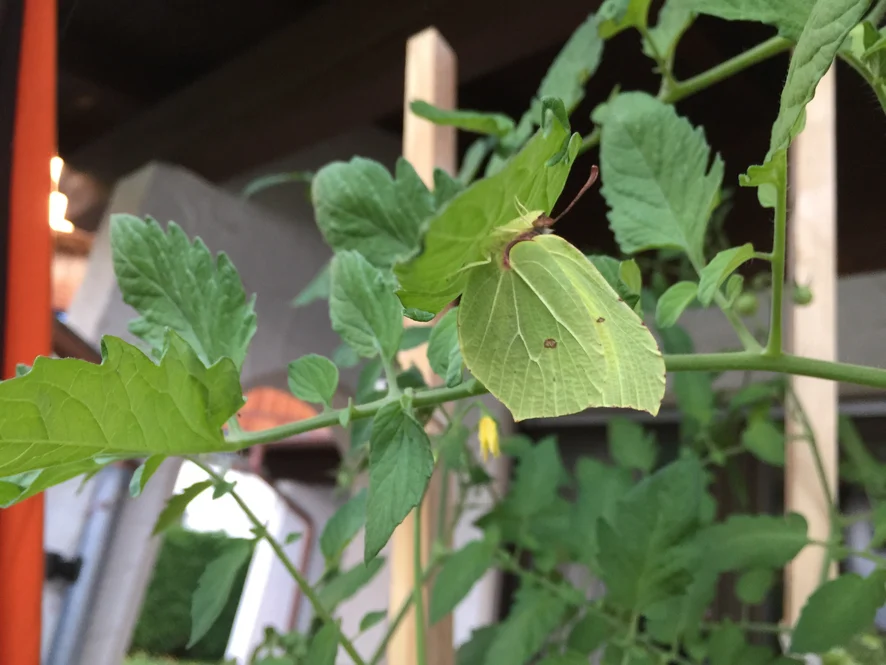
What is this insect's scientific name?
Gonepteryx rhamni
